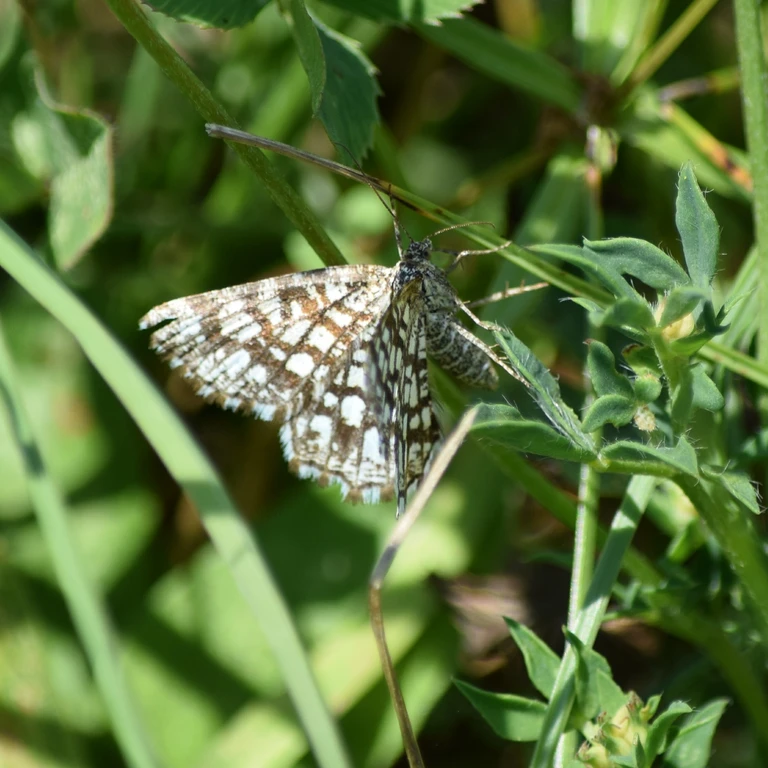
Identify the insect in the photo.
Chiasmia clathrata
